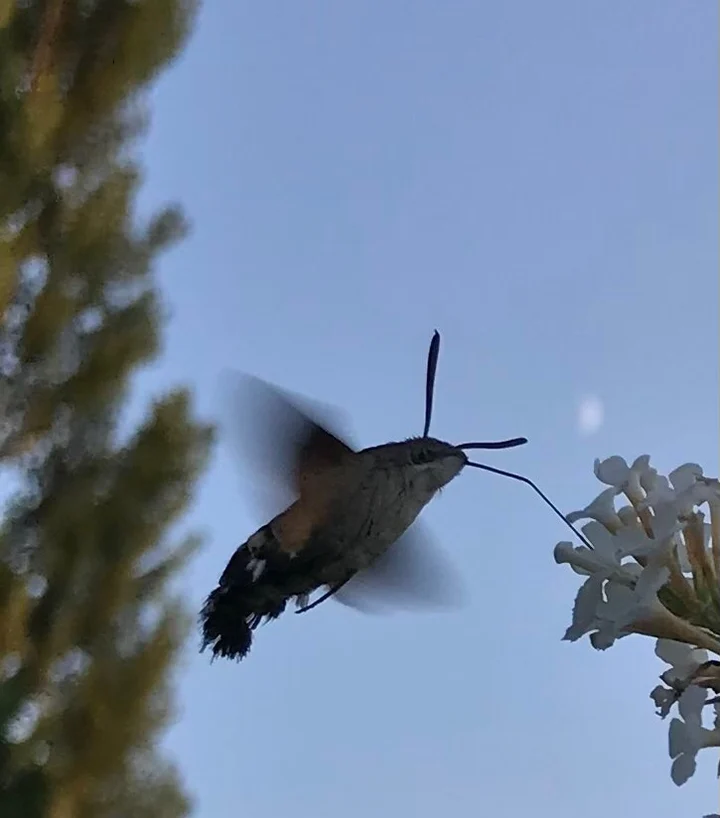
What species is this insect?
Macroglossum stellatarum
